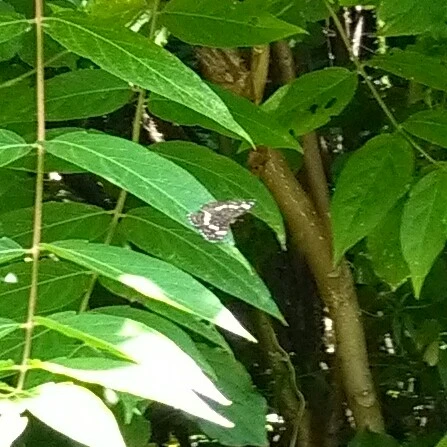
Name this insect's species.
Araschnia levana
